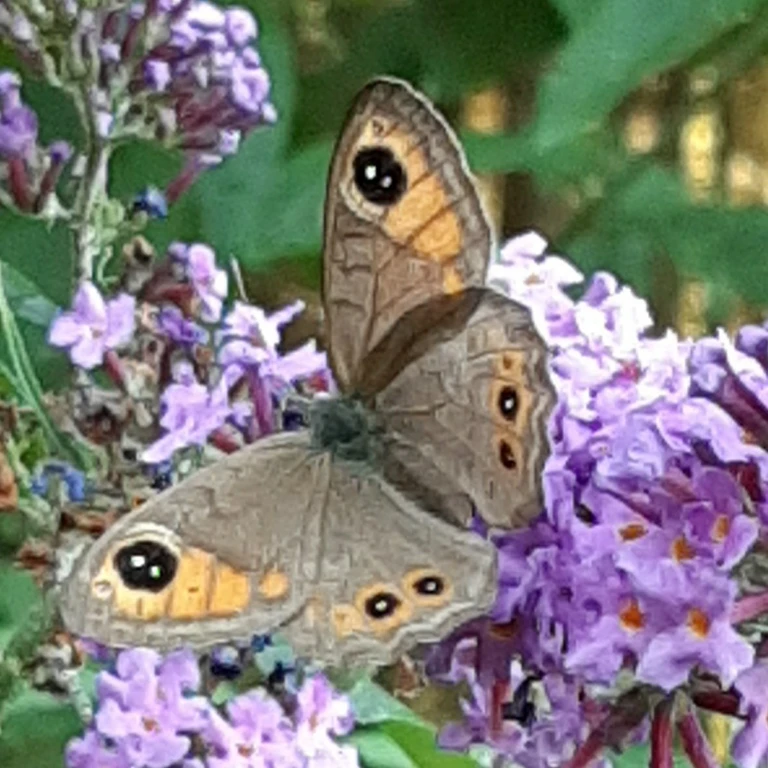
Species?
Lasiommata maera (also Pararge maera)
